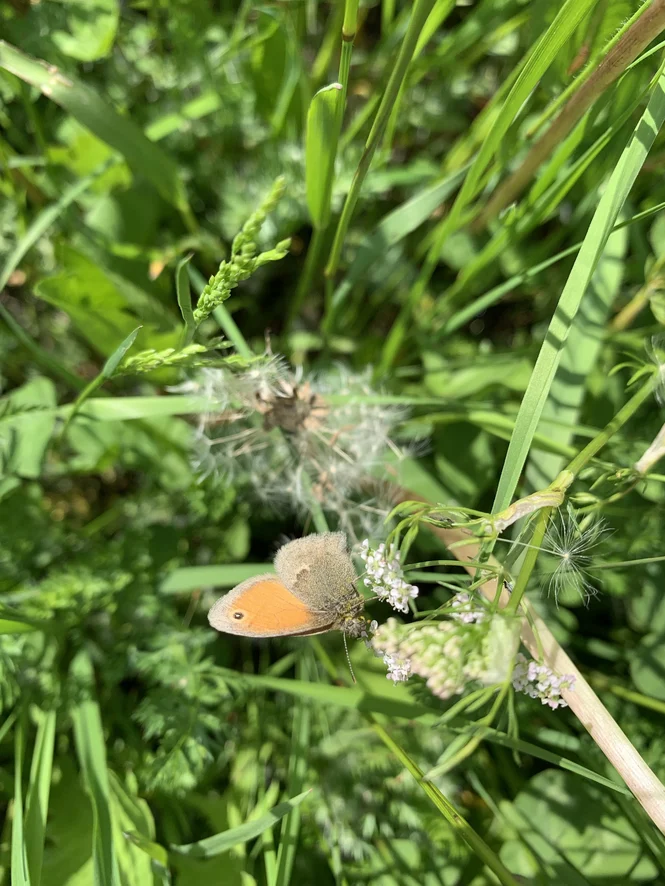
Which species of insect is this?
Coenonympha pamphilus
